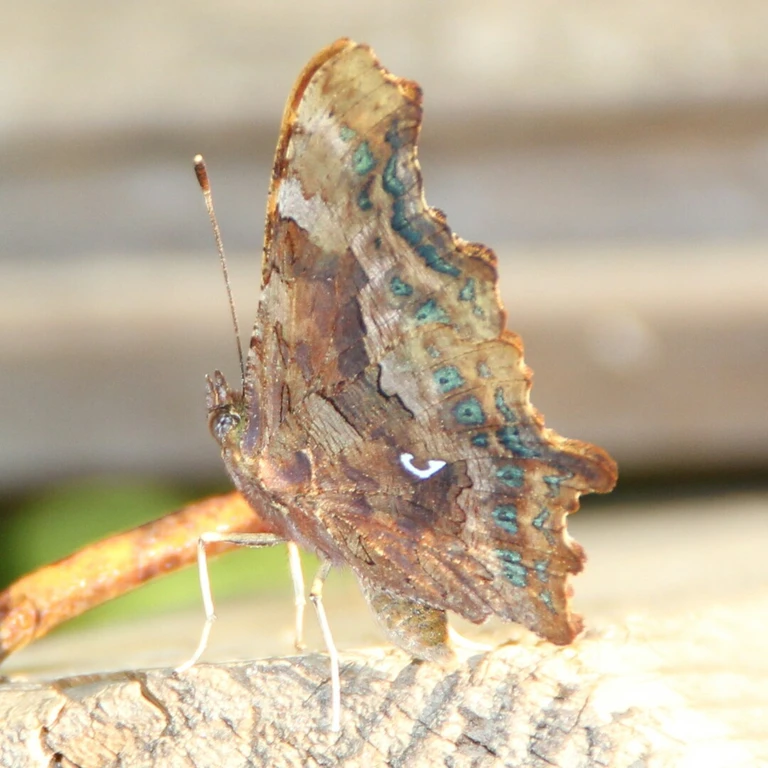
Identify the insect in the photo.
Polygonia c-album
